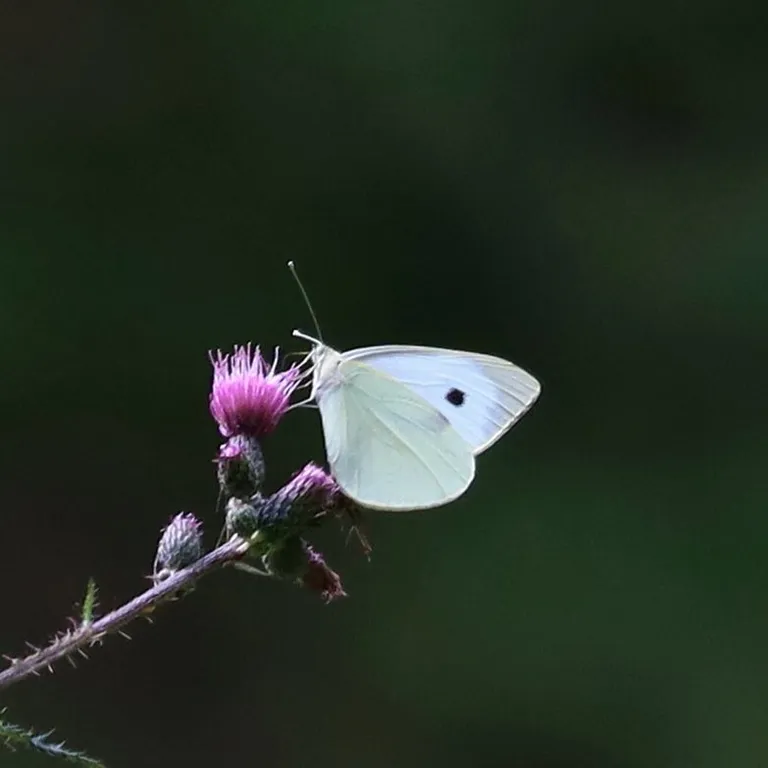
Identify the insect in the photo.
Pieris brassicae
